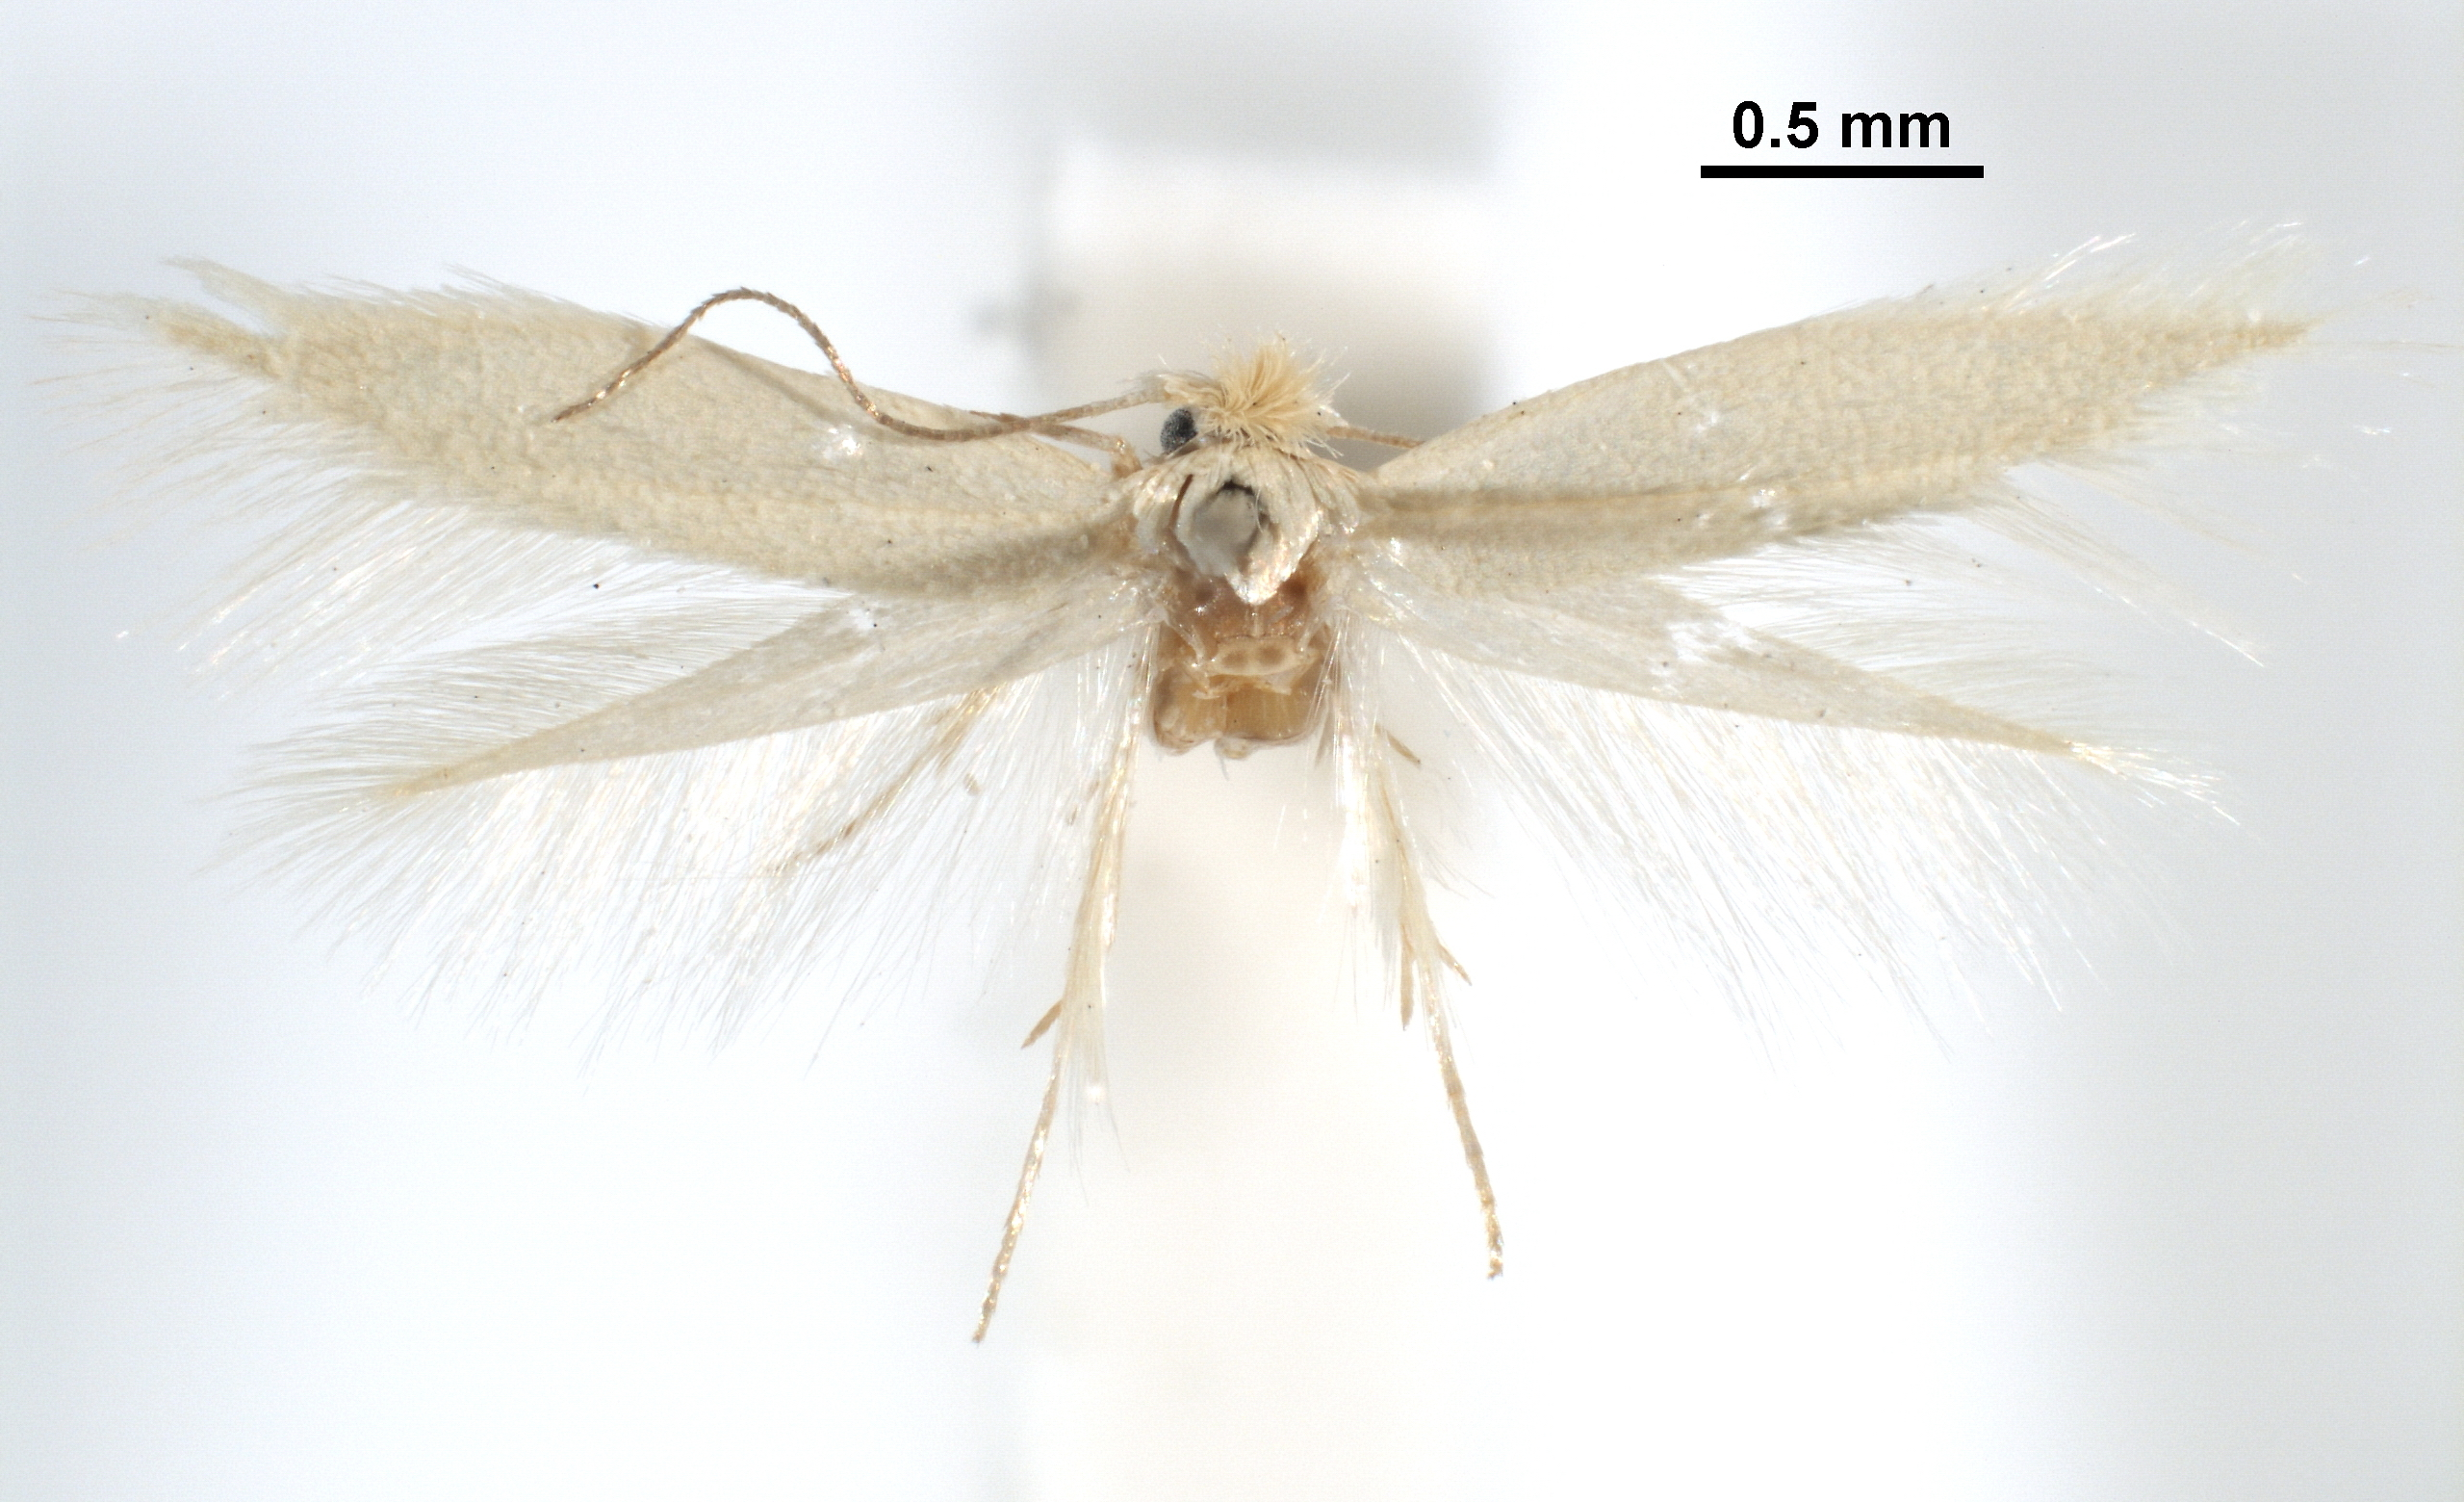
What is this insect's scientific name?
Trifurcula cytisanthi
